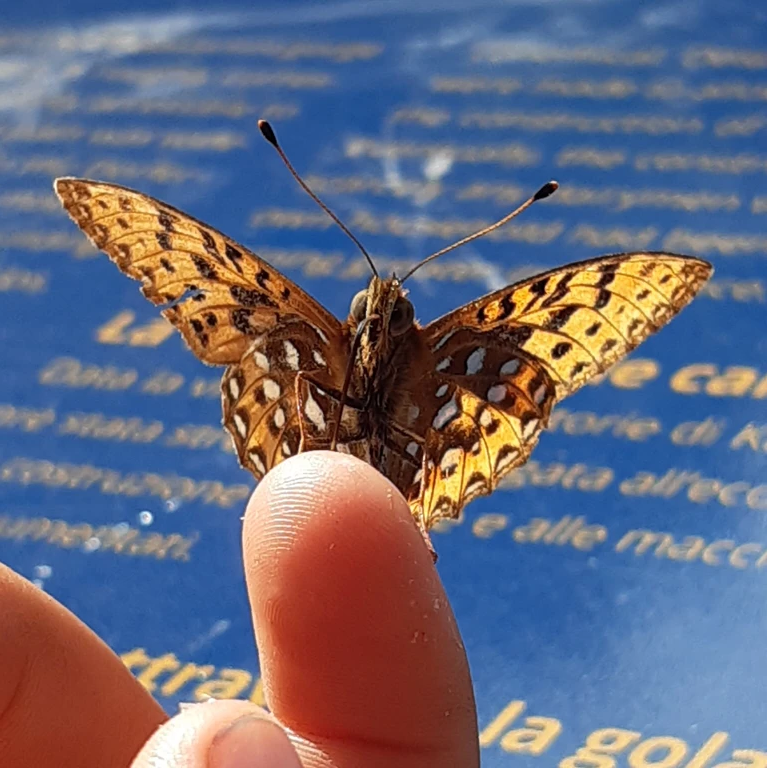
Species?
Speyeria aglaja
